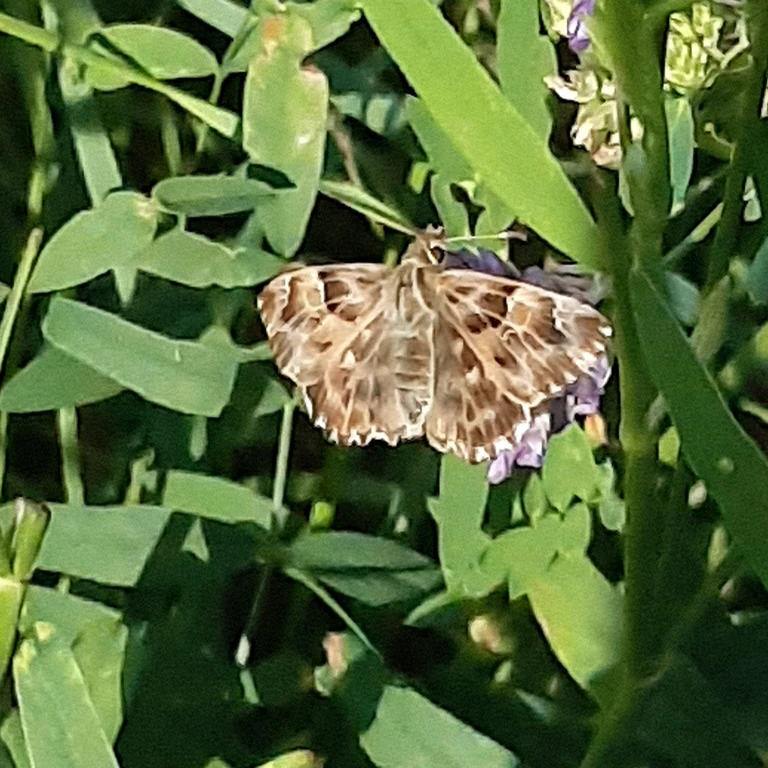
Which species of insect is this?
Carcharodus alceae
